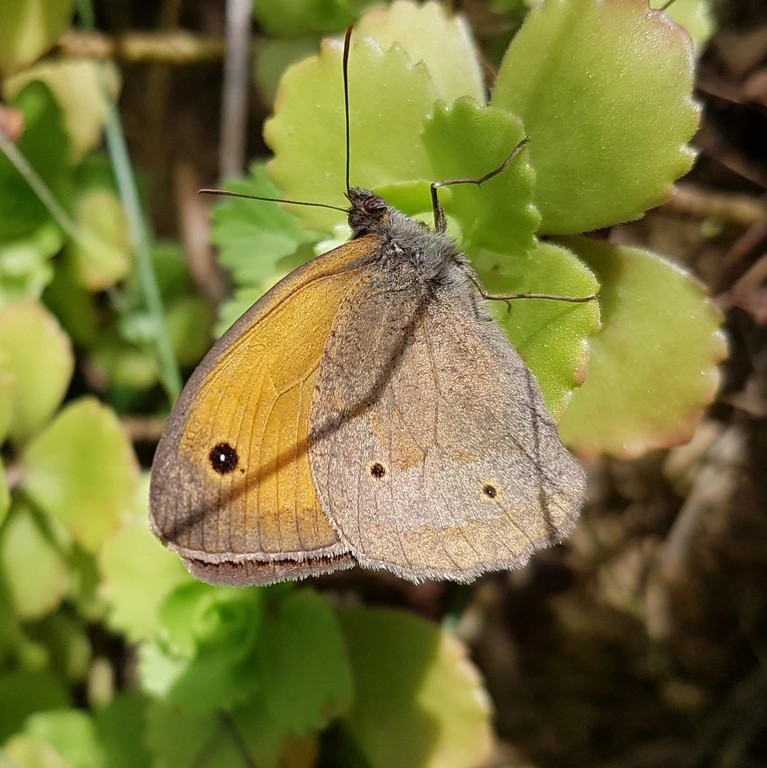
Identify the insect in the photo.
Maniola jurtina
